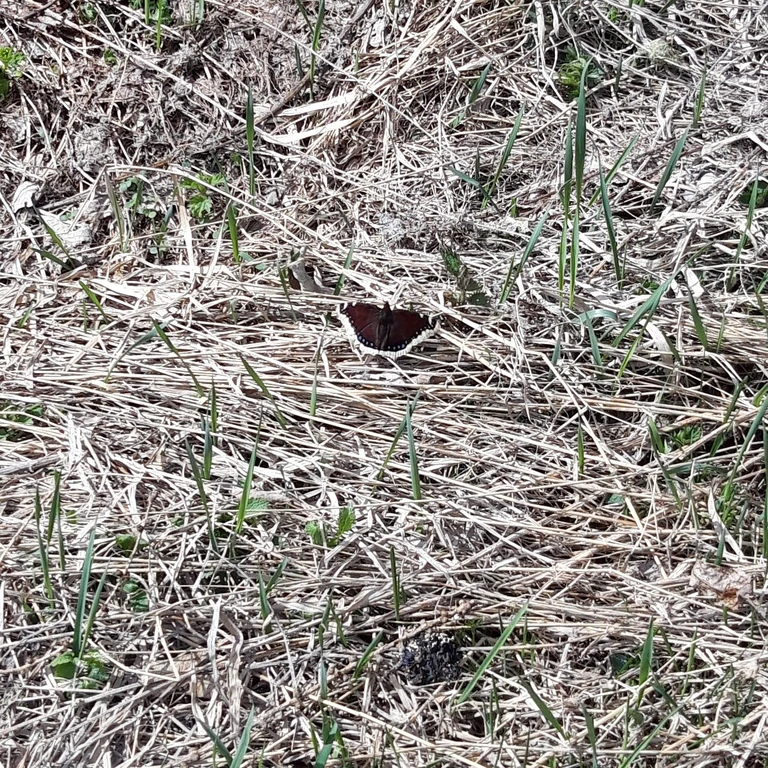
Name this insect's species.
Nymphalis antiopa
